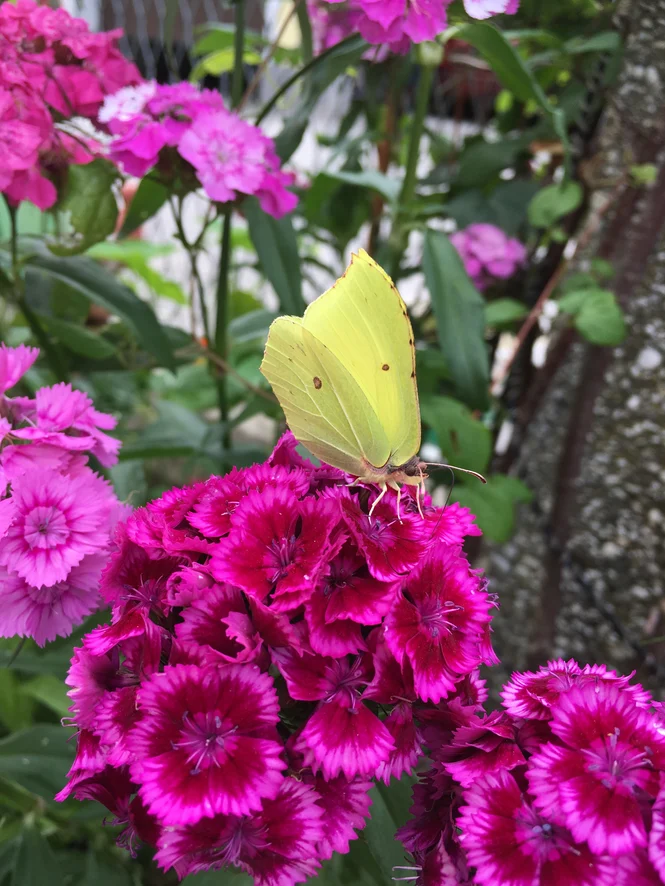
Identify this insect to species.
Gonepteryx rhamni
